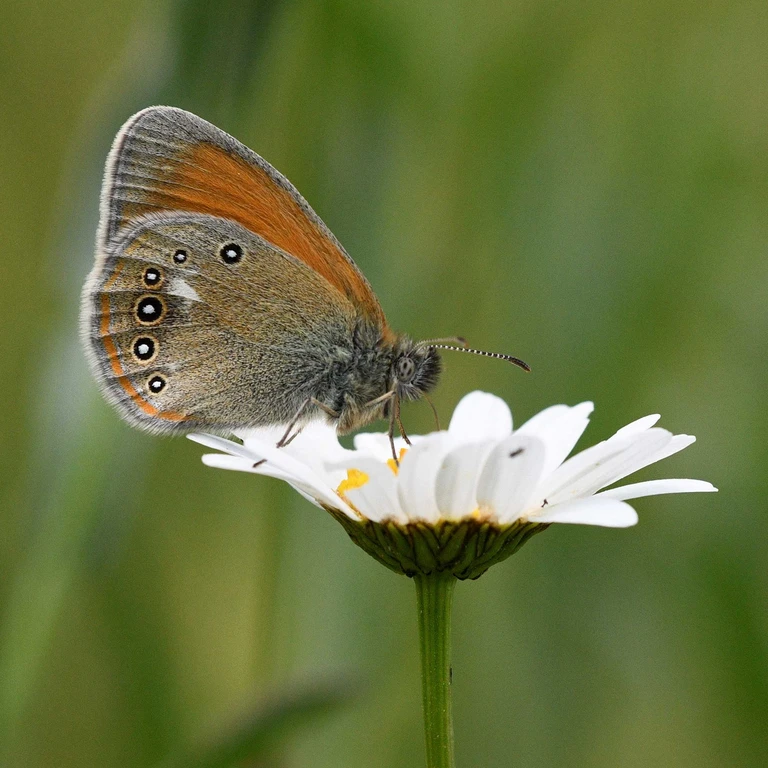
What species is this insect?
Coenonympha glycerion (also Coenonympha iphis)
